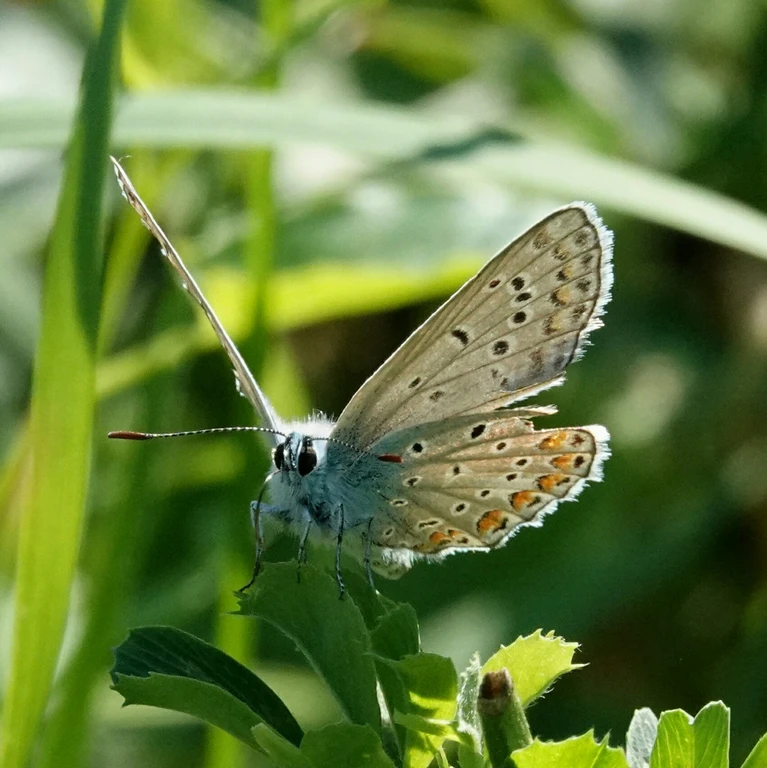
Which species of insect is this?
Polyommatus icarus
